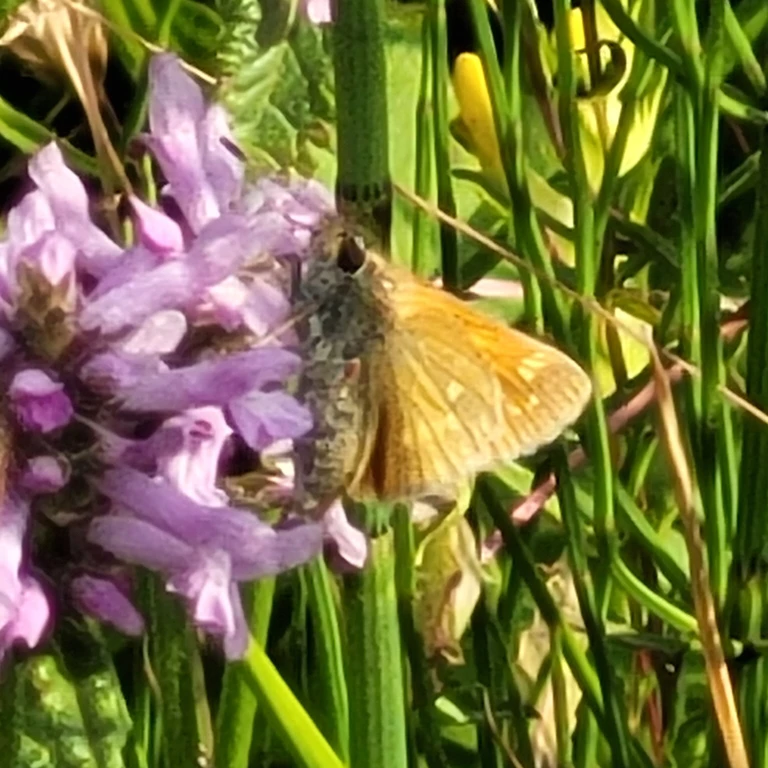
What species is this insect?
Ochlodes sylvanus (also Ochlodes venata)
